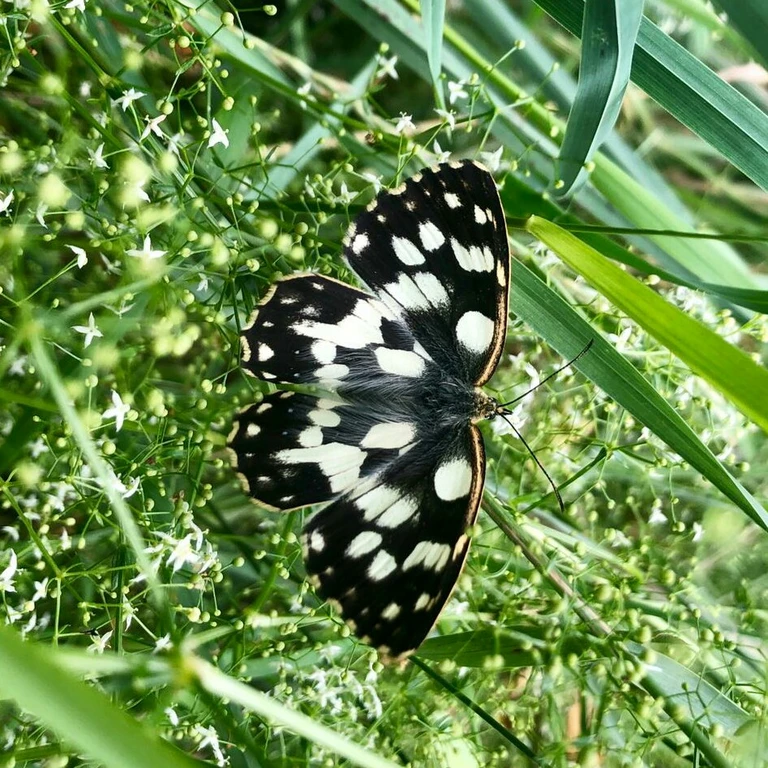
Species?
Melanargia galathea
